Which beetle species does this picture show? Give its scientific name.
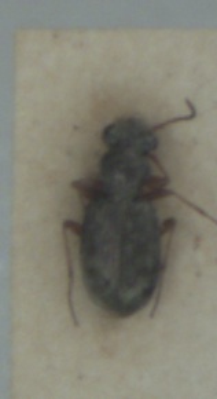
Asaphidion curtum
